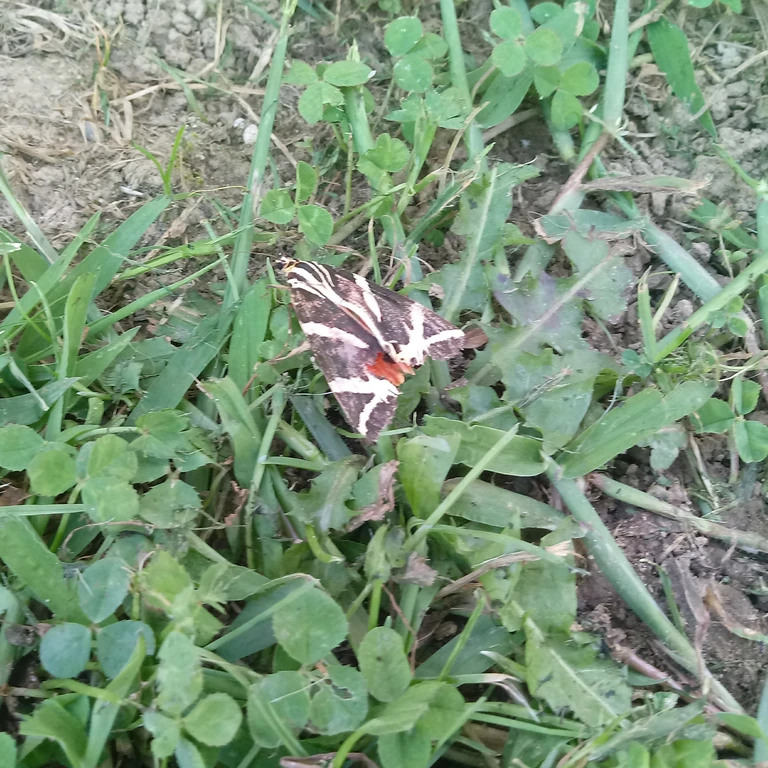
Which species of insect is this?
Euplagia quadripunctaria
